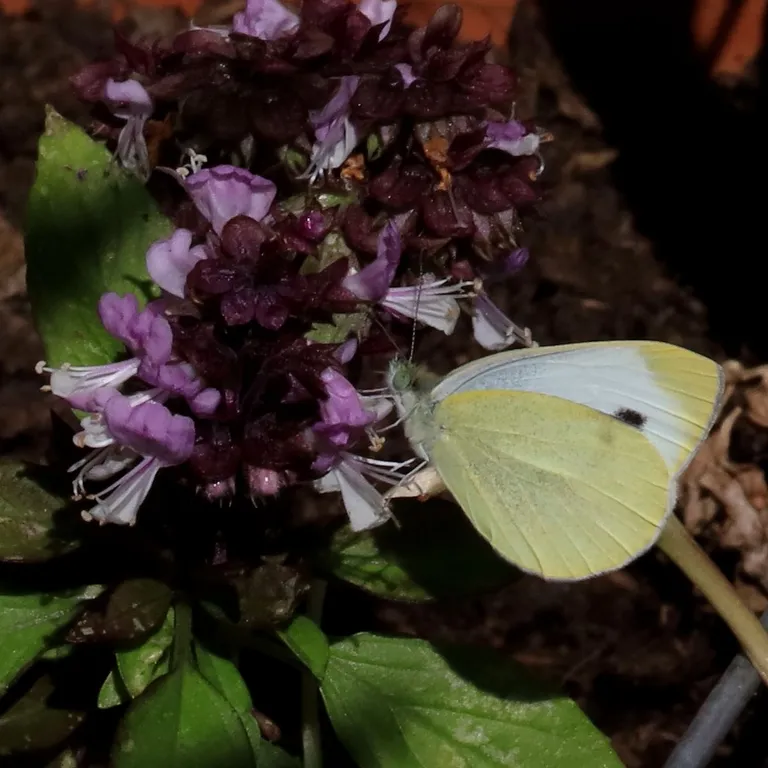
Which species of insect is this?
Pieris mannii
